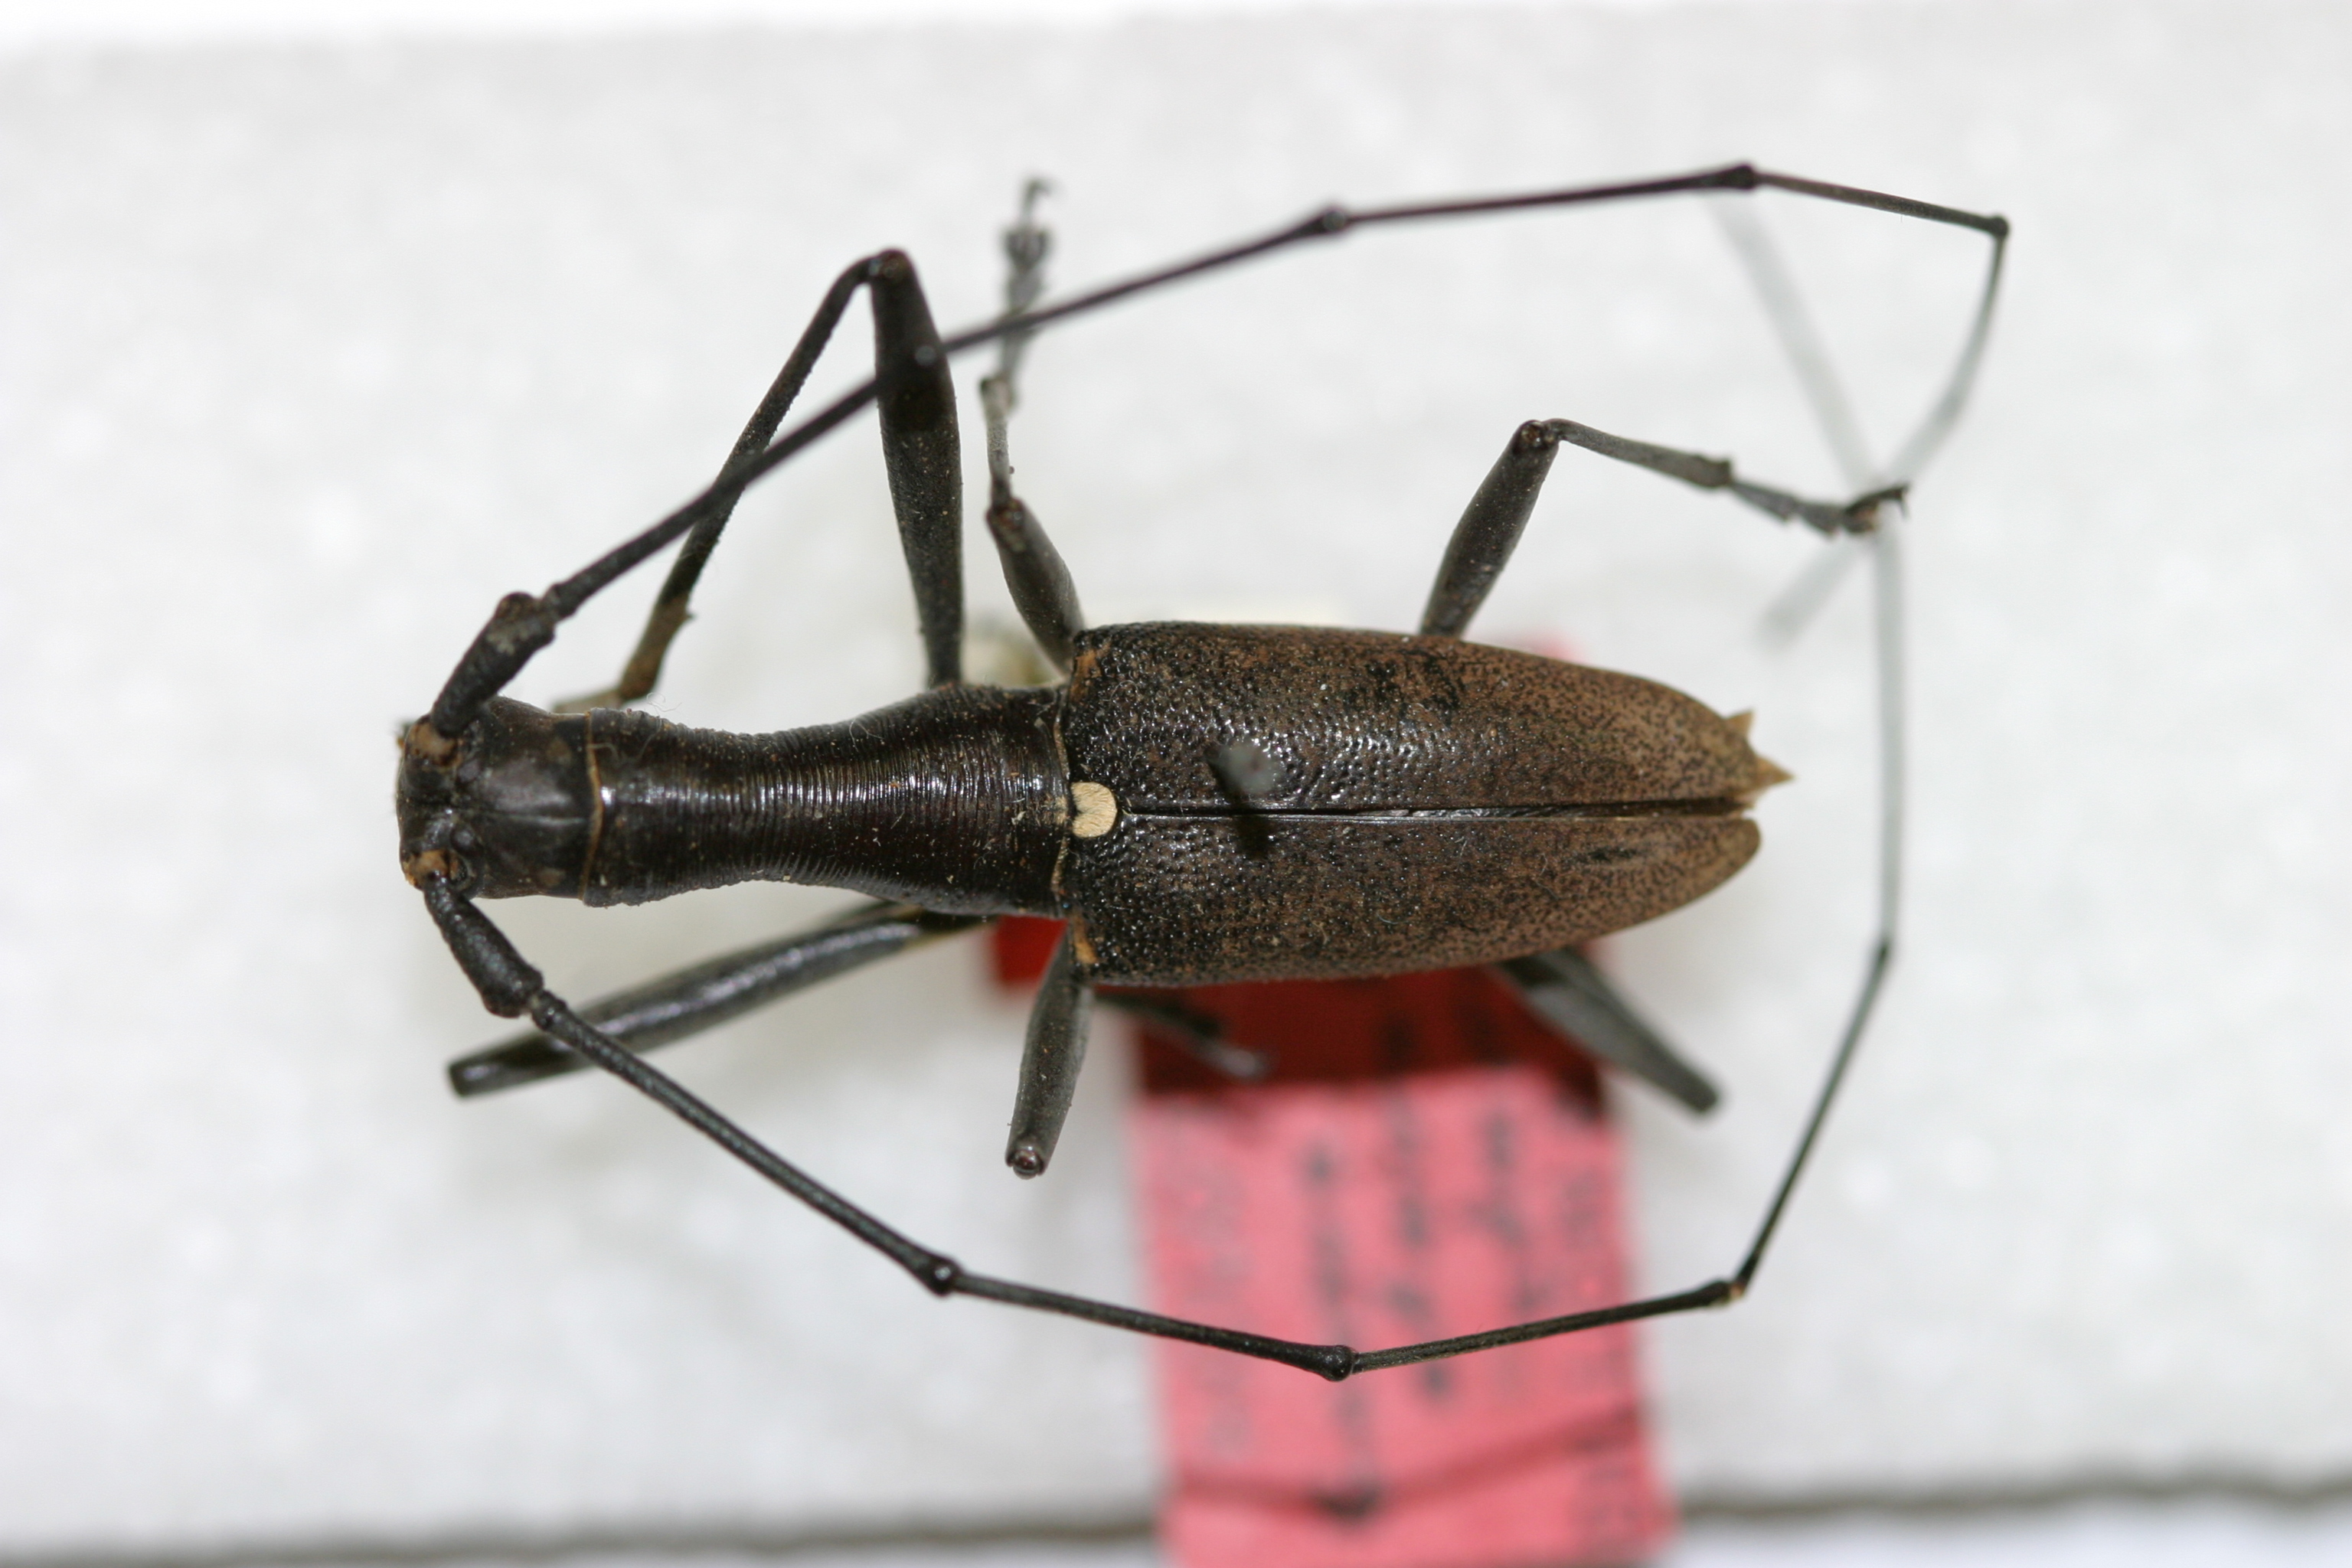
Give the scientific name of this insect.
Gnoma admirala
